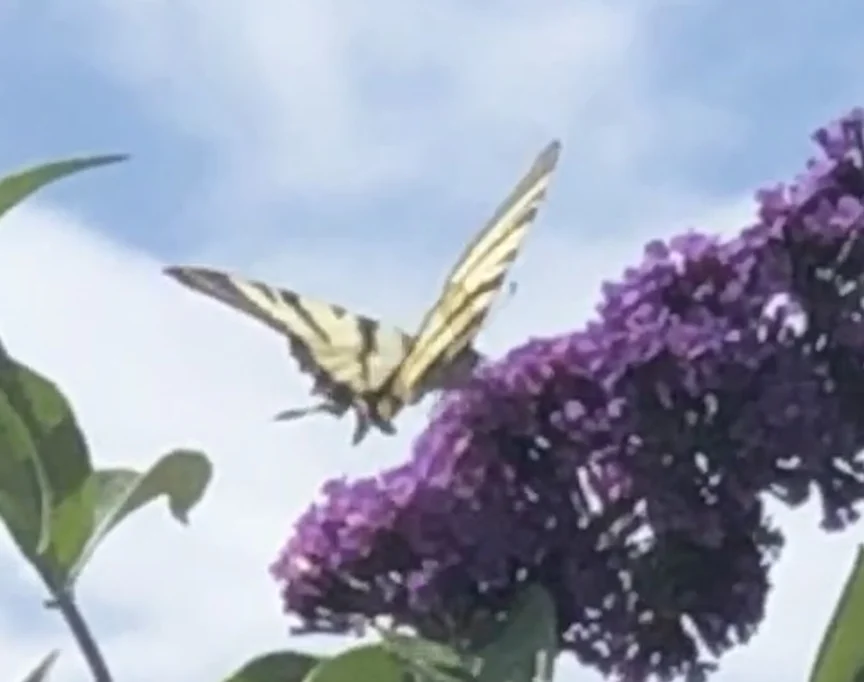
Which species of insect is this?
Iphiclides podalirius
